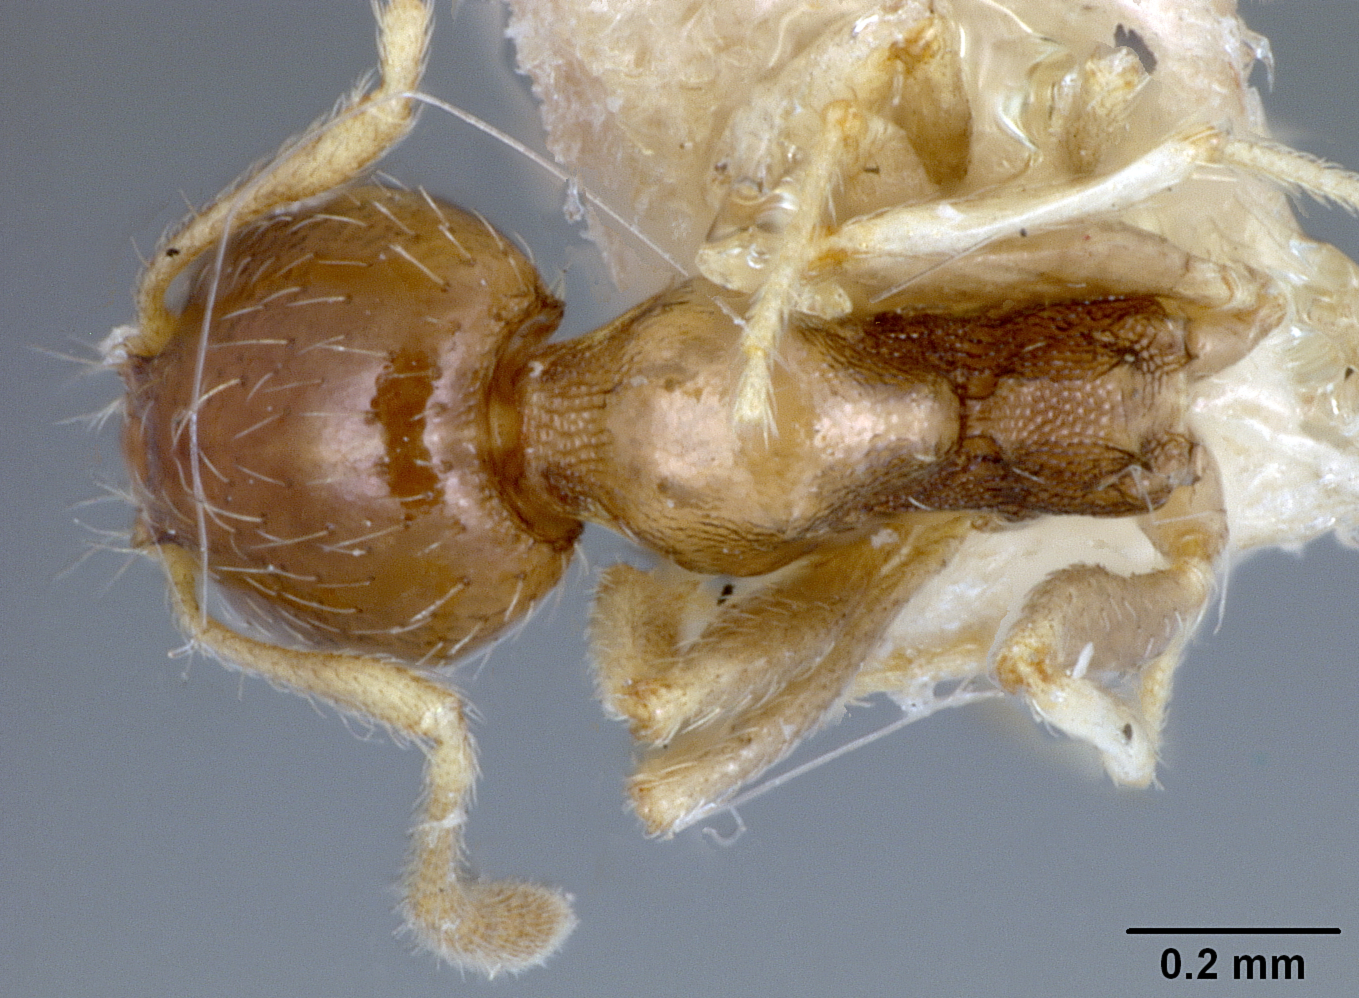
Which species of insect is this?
Pheidole floridana
